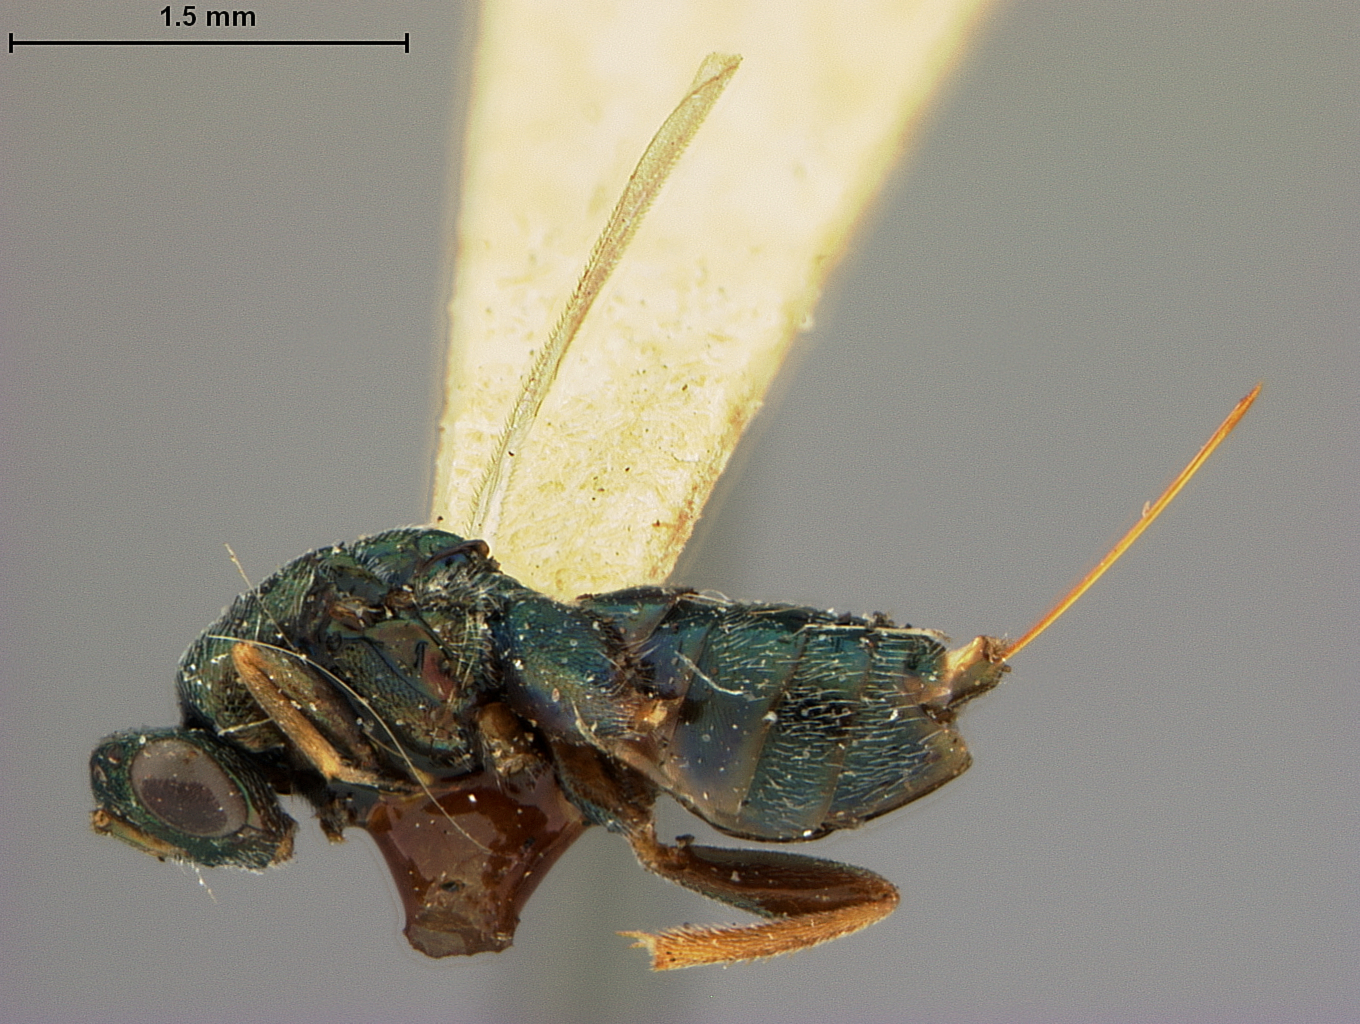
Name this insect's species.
Monodontomerus montivagus
